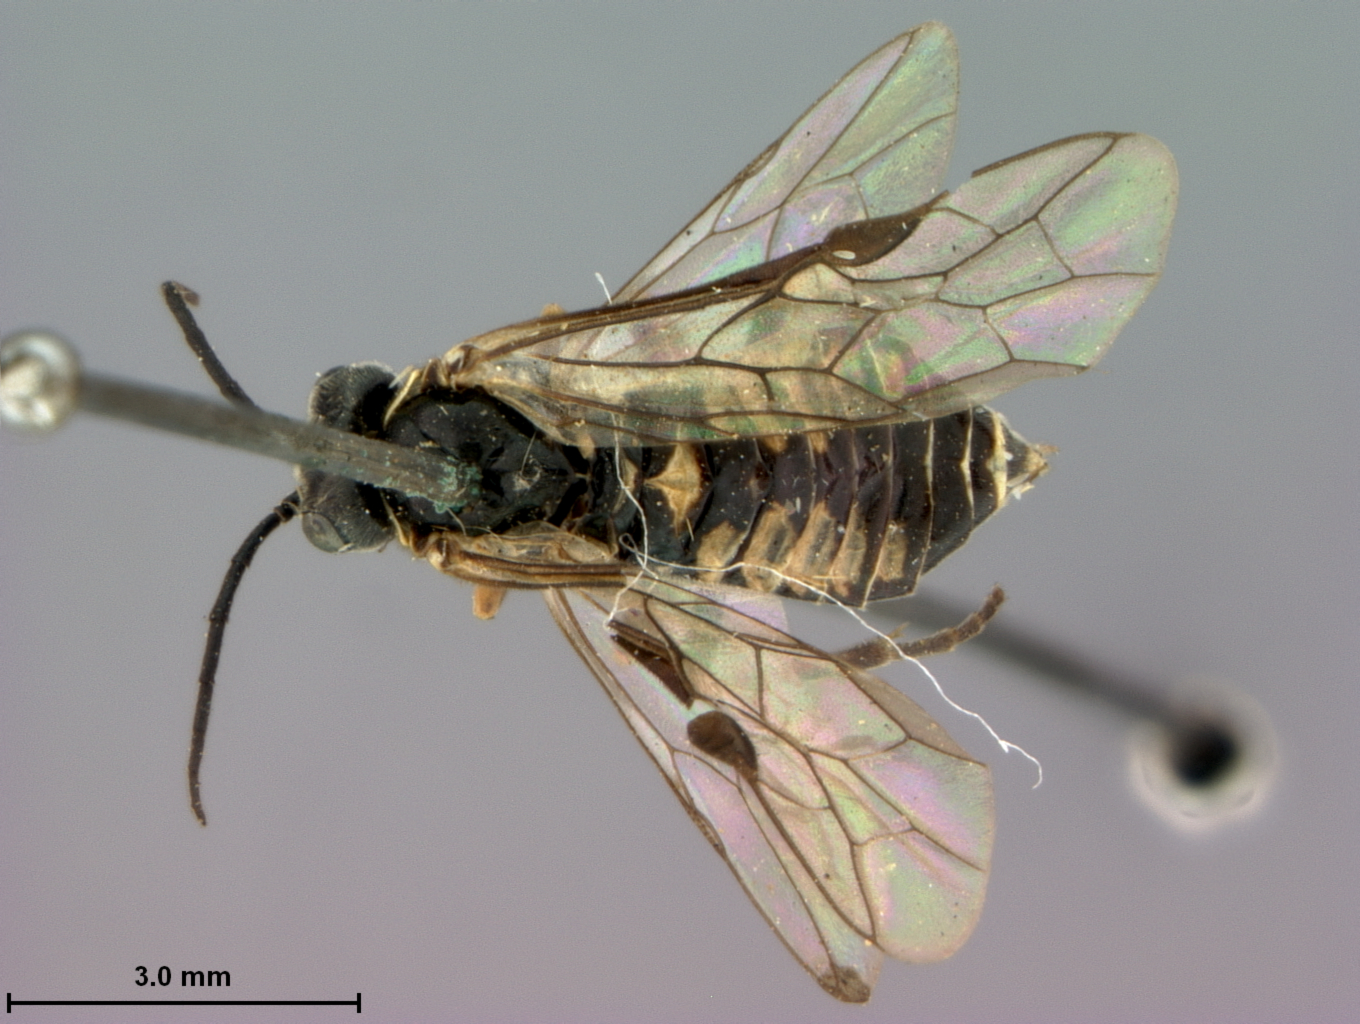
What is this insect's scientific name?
Empria affinis
